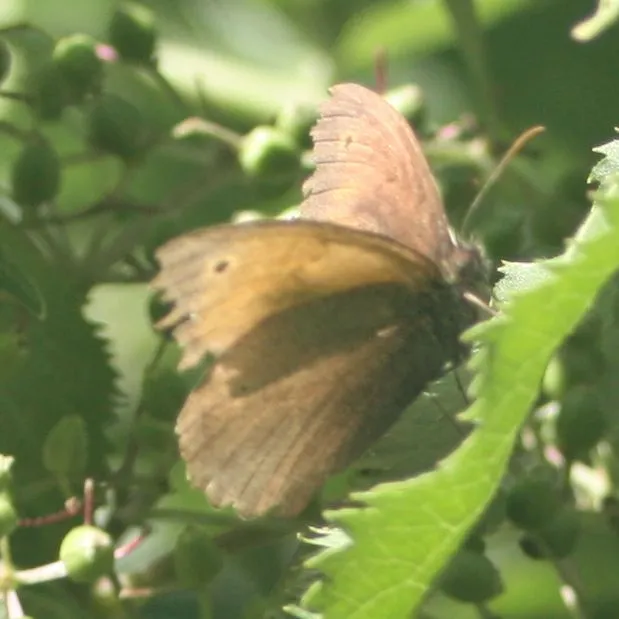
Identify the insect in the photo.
Maniola jurtina
